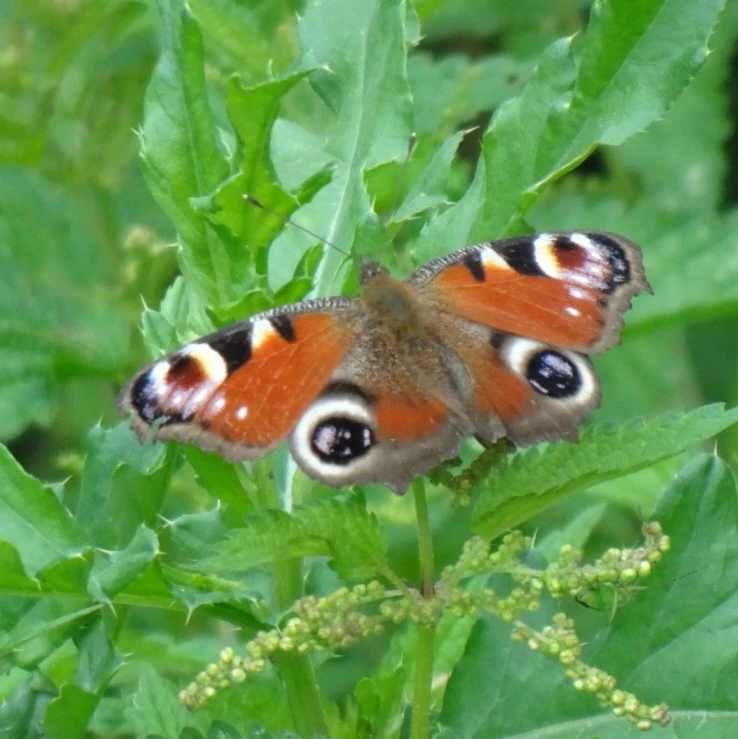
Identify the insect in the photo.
Aglais io
